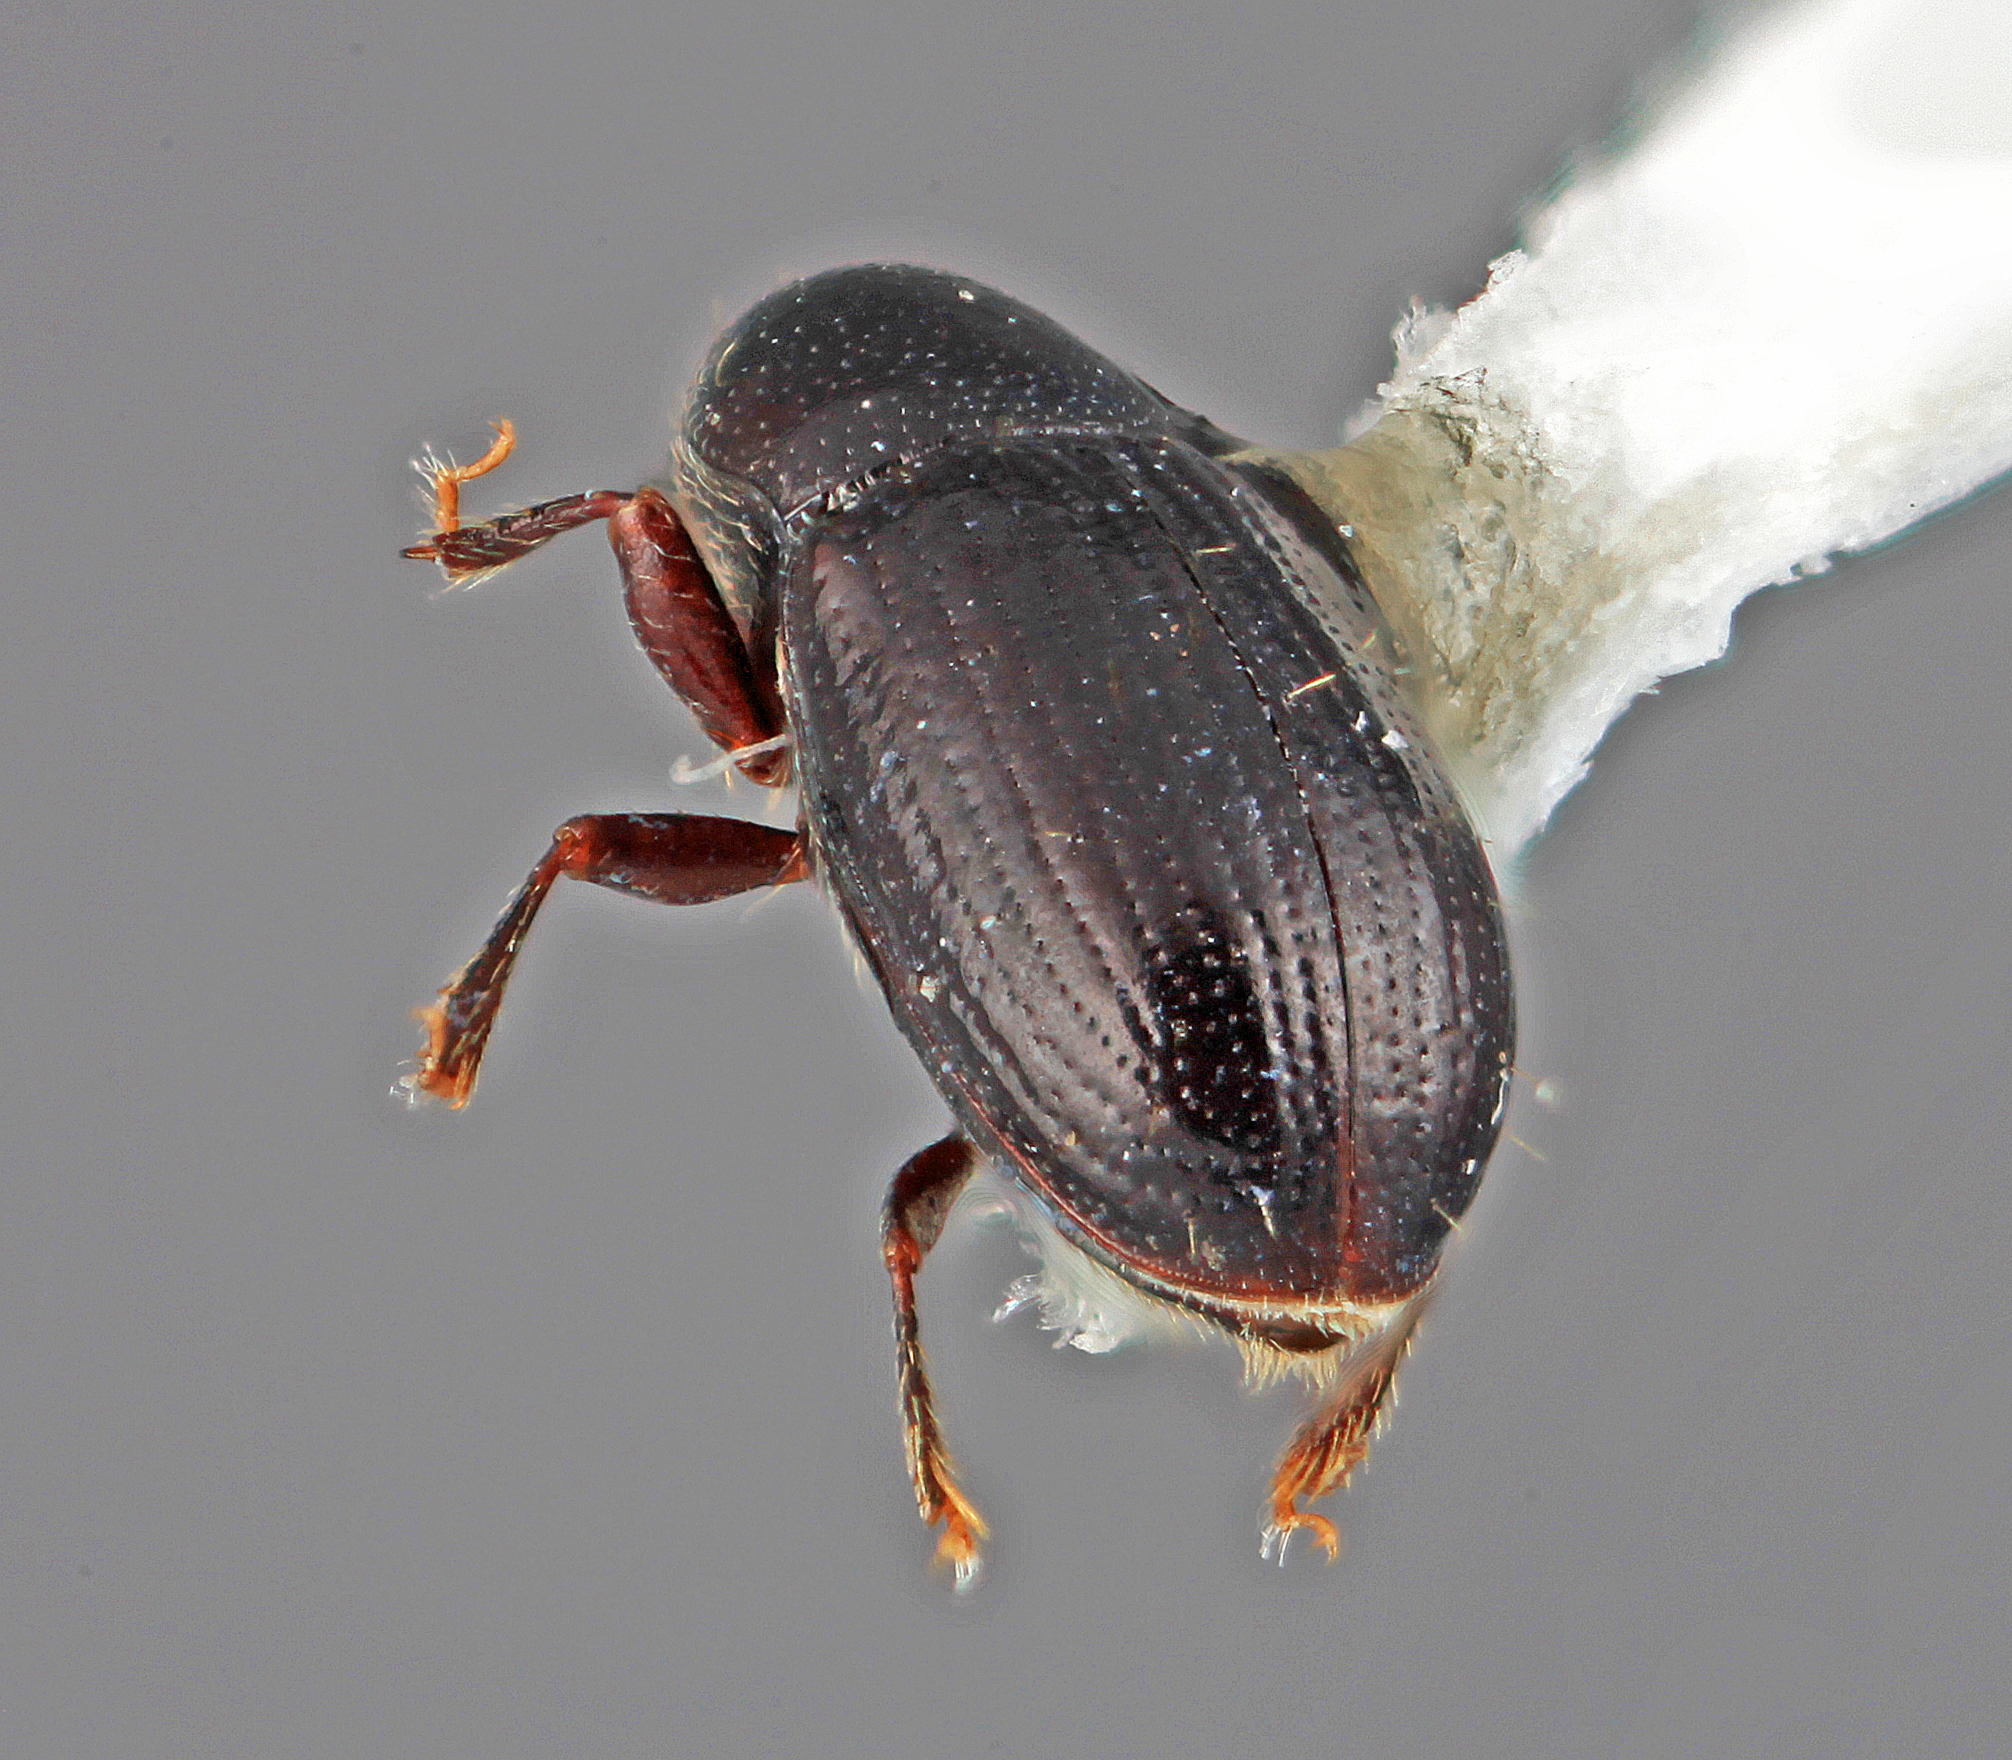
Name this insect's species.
Scolytodes fulmineus
